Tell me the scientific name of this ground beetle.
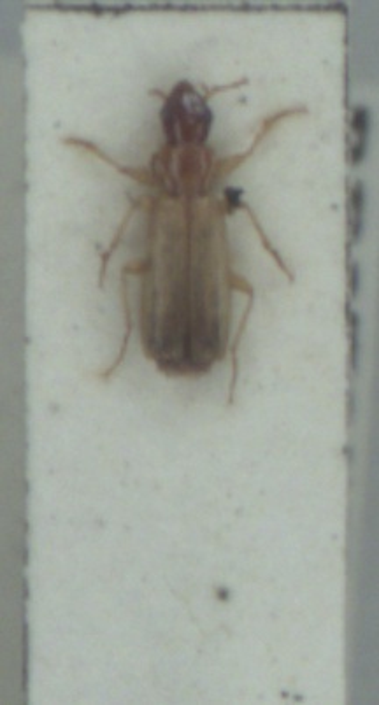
Paradromius linearis
